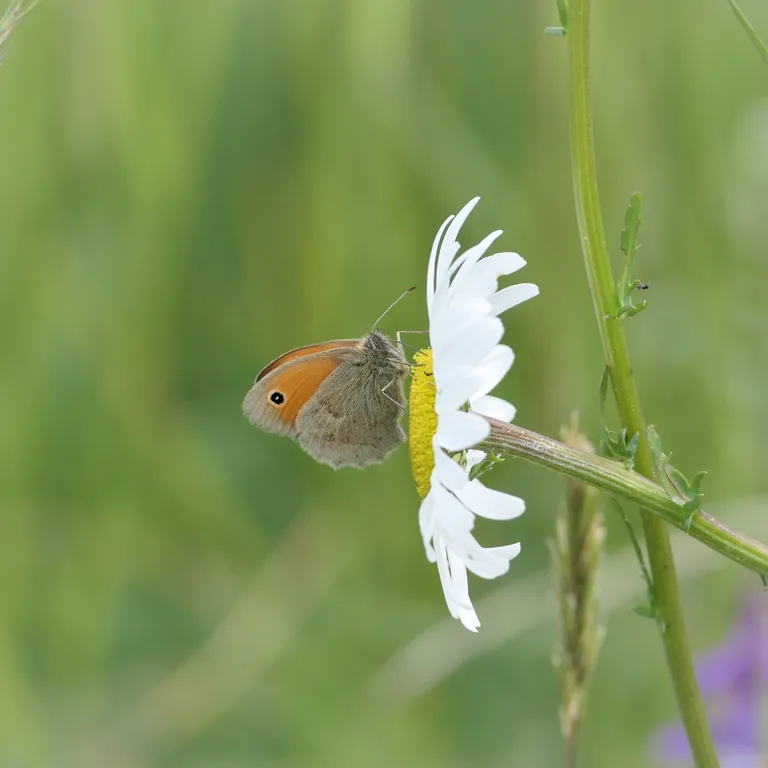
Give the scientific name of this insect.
Coenonympha pamphilus
